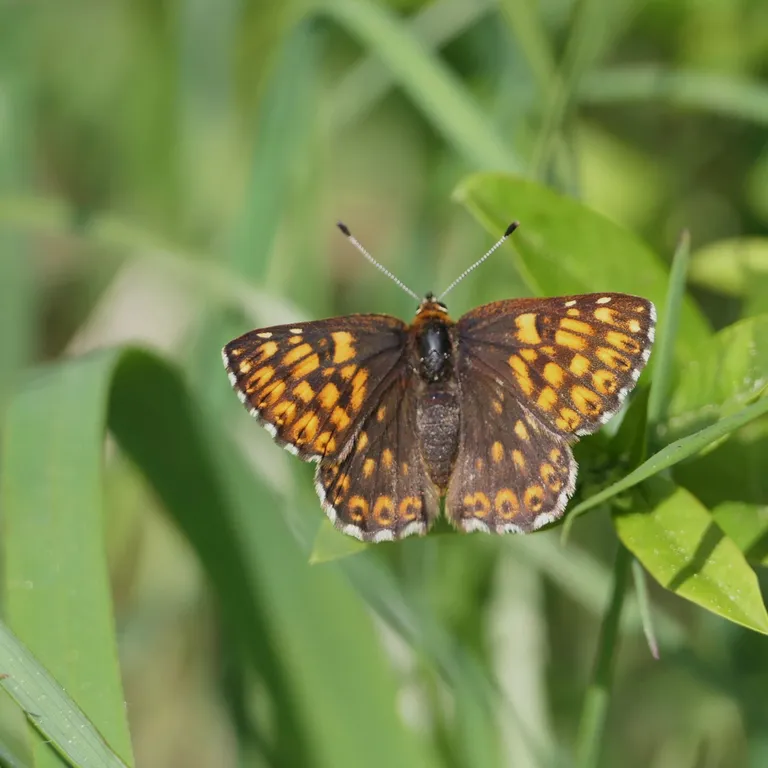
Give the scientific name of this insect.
Hamearis lucina
